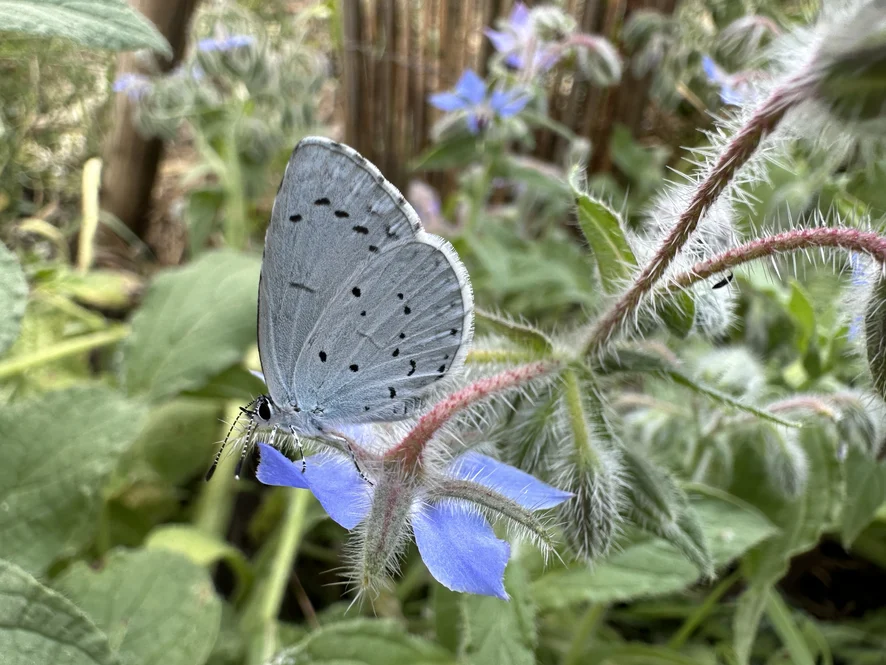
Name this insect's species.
Celastrina argiolus
